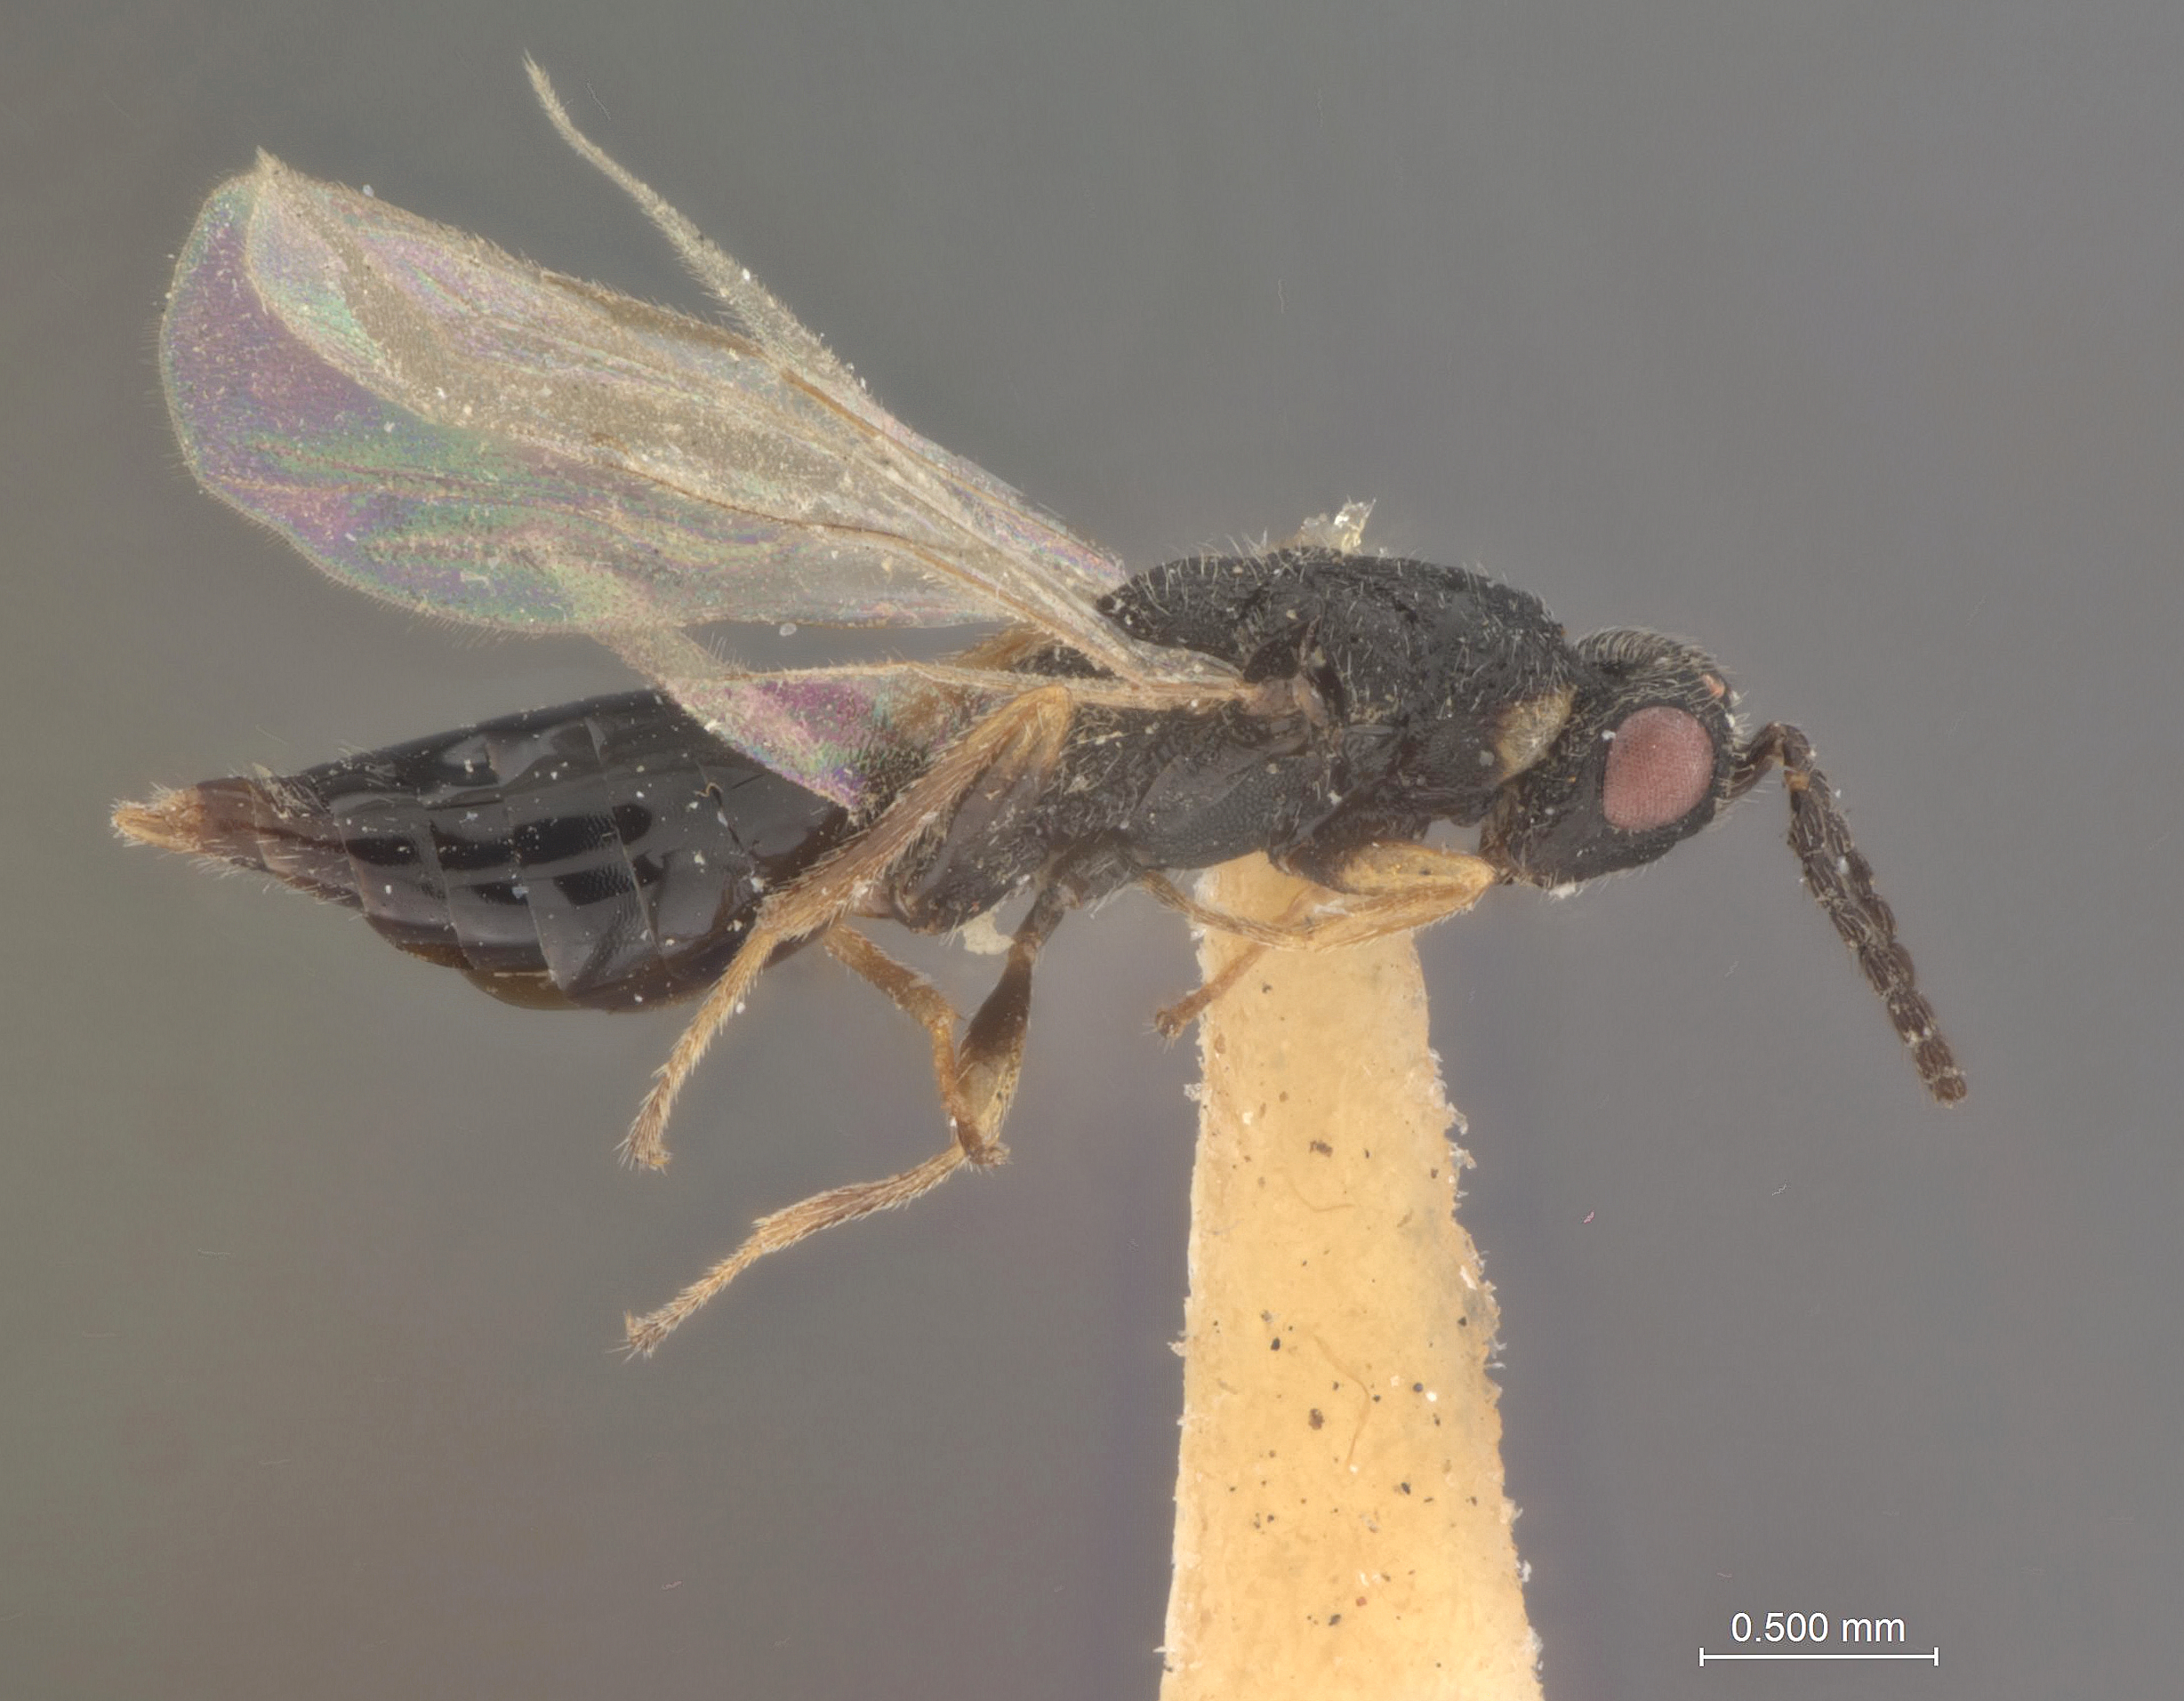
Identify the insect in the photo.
Harmolita cinnae
